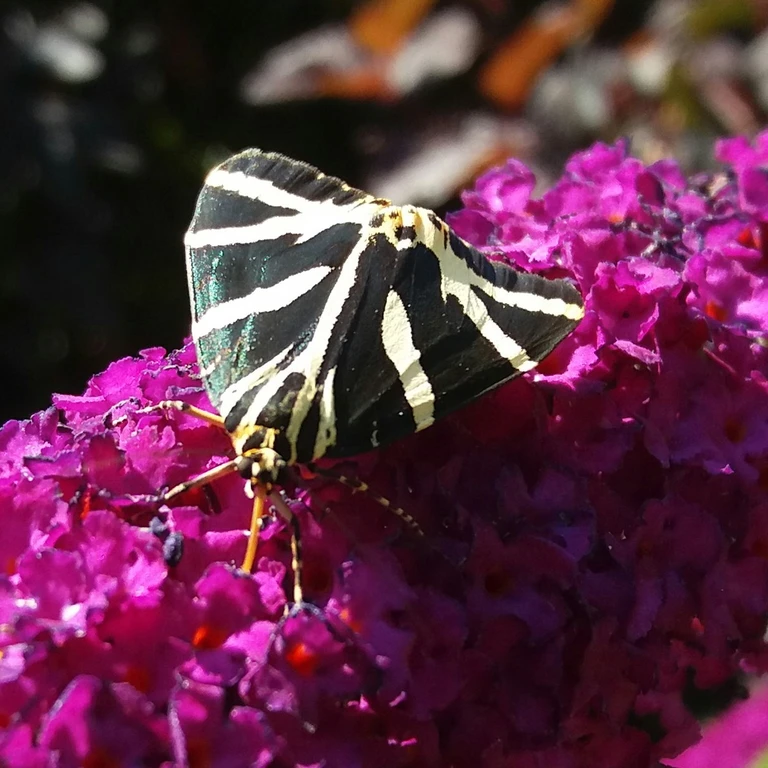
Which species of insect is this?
Euplagia quadripunctaria
